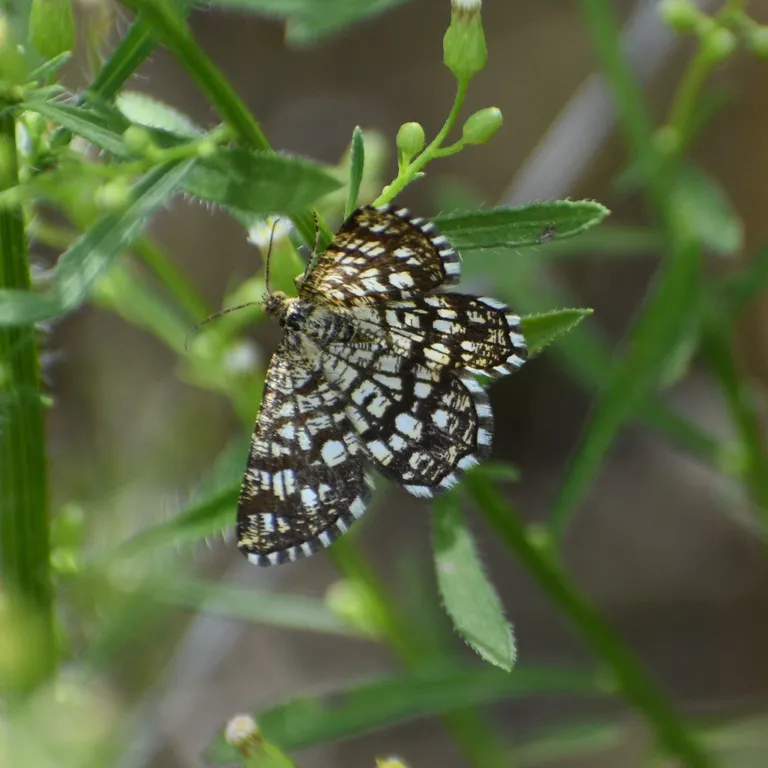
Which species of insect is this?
Chiasmia clathrata
